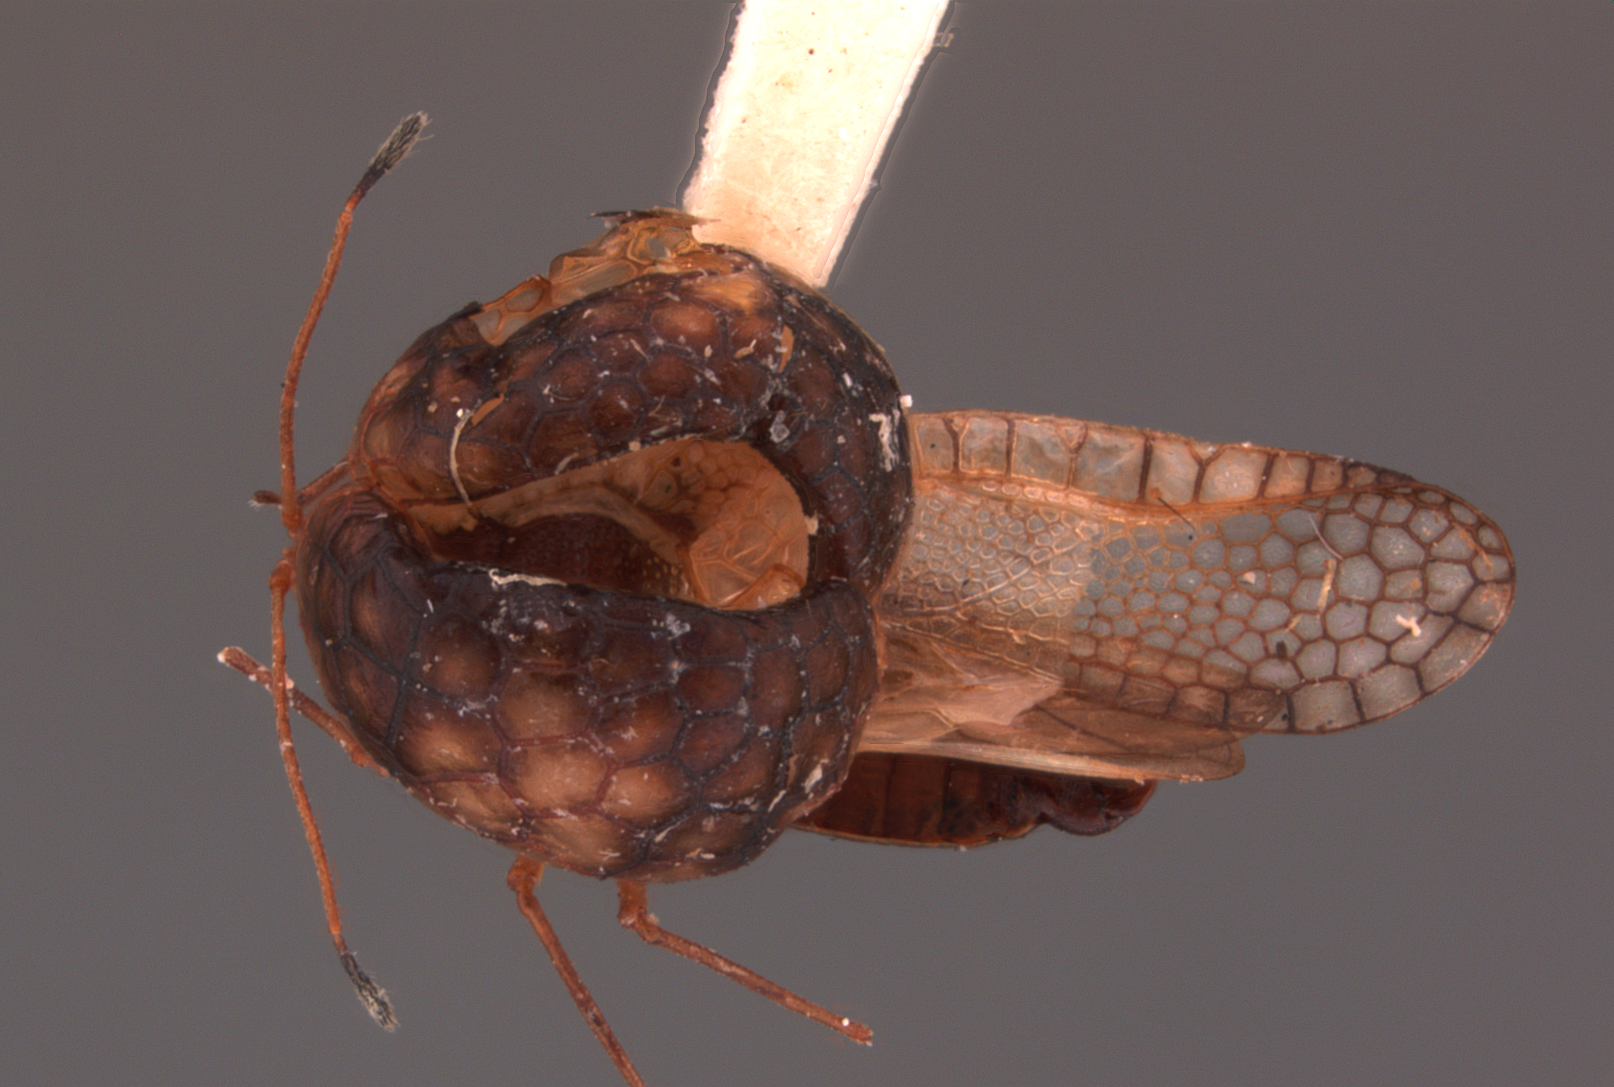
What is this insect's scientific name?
Xenotingis malkini
